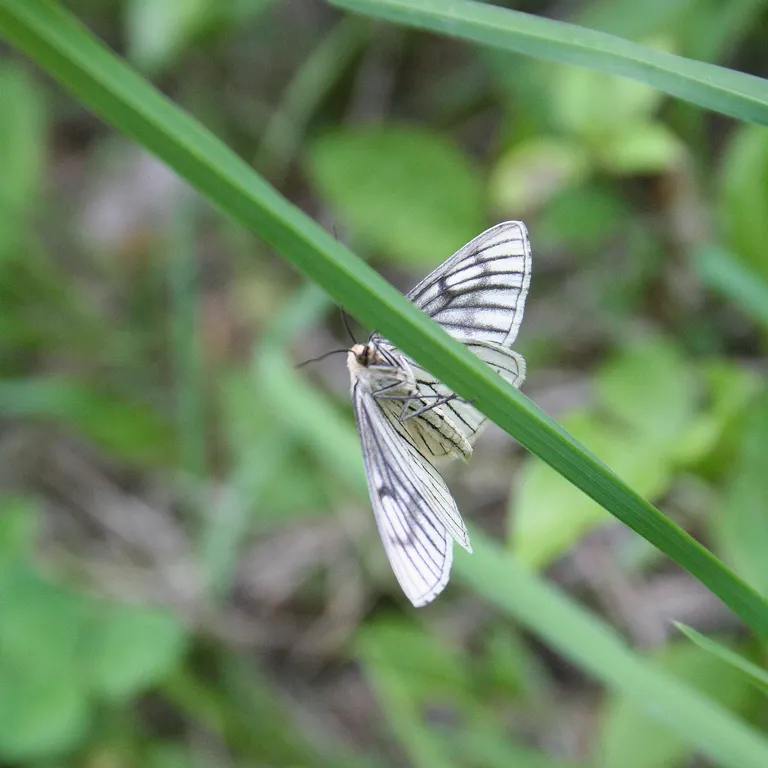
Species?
Siona lineata
